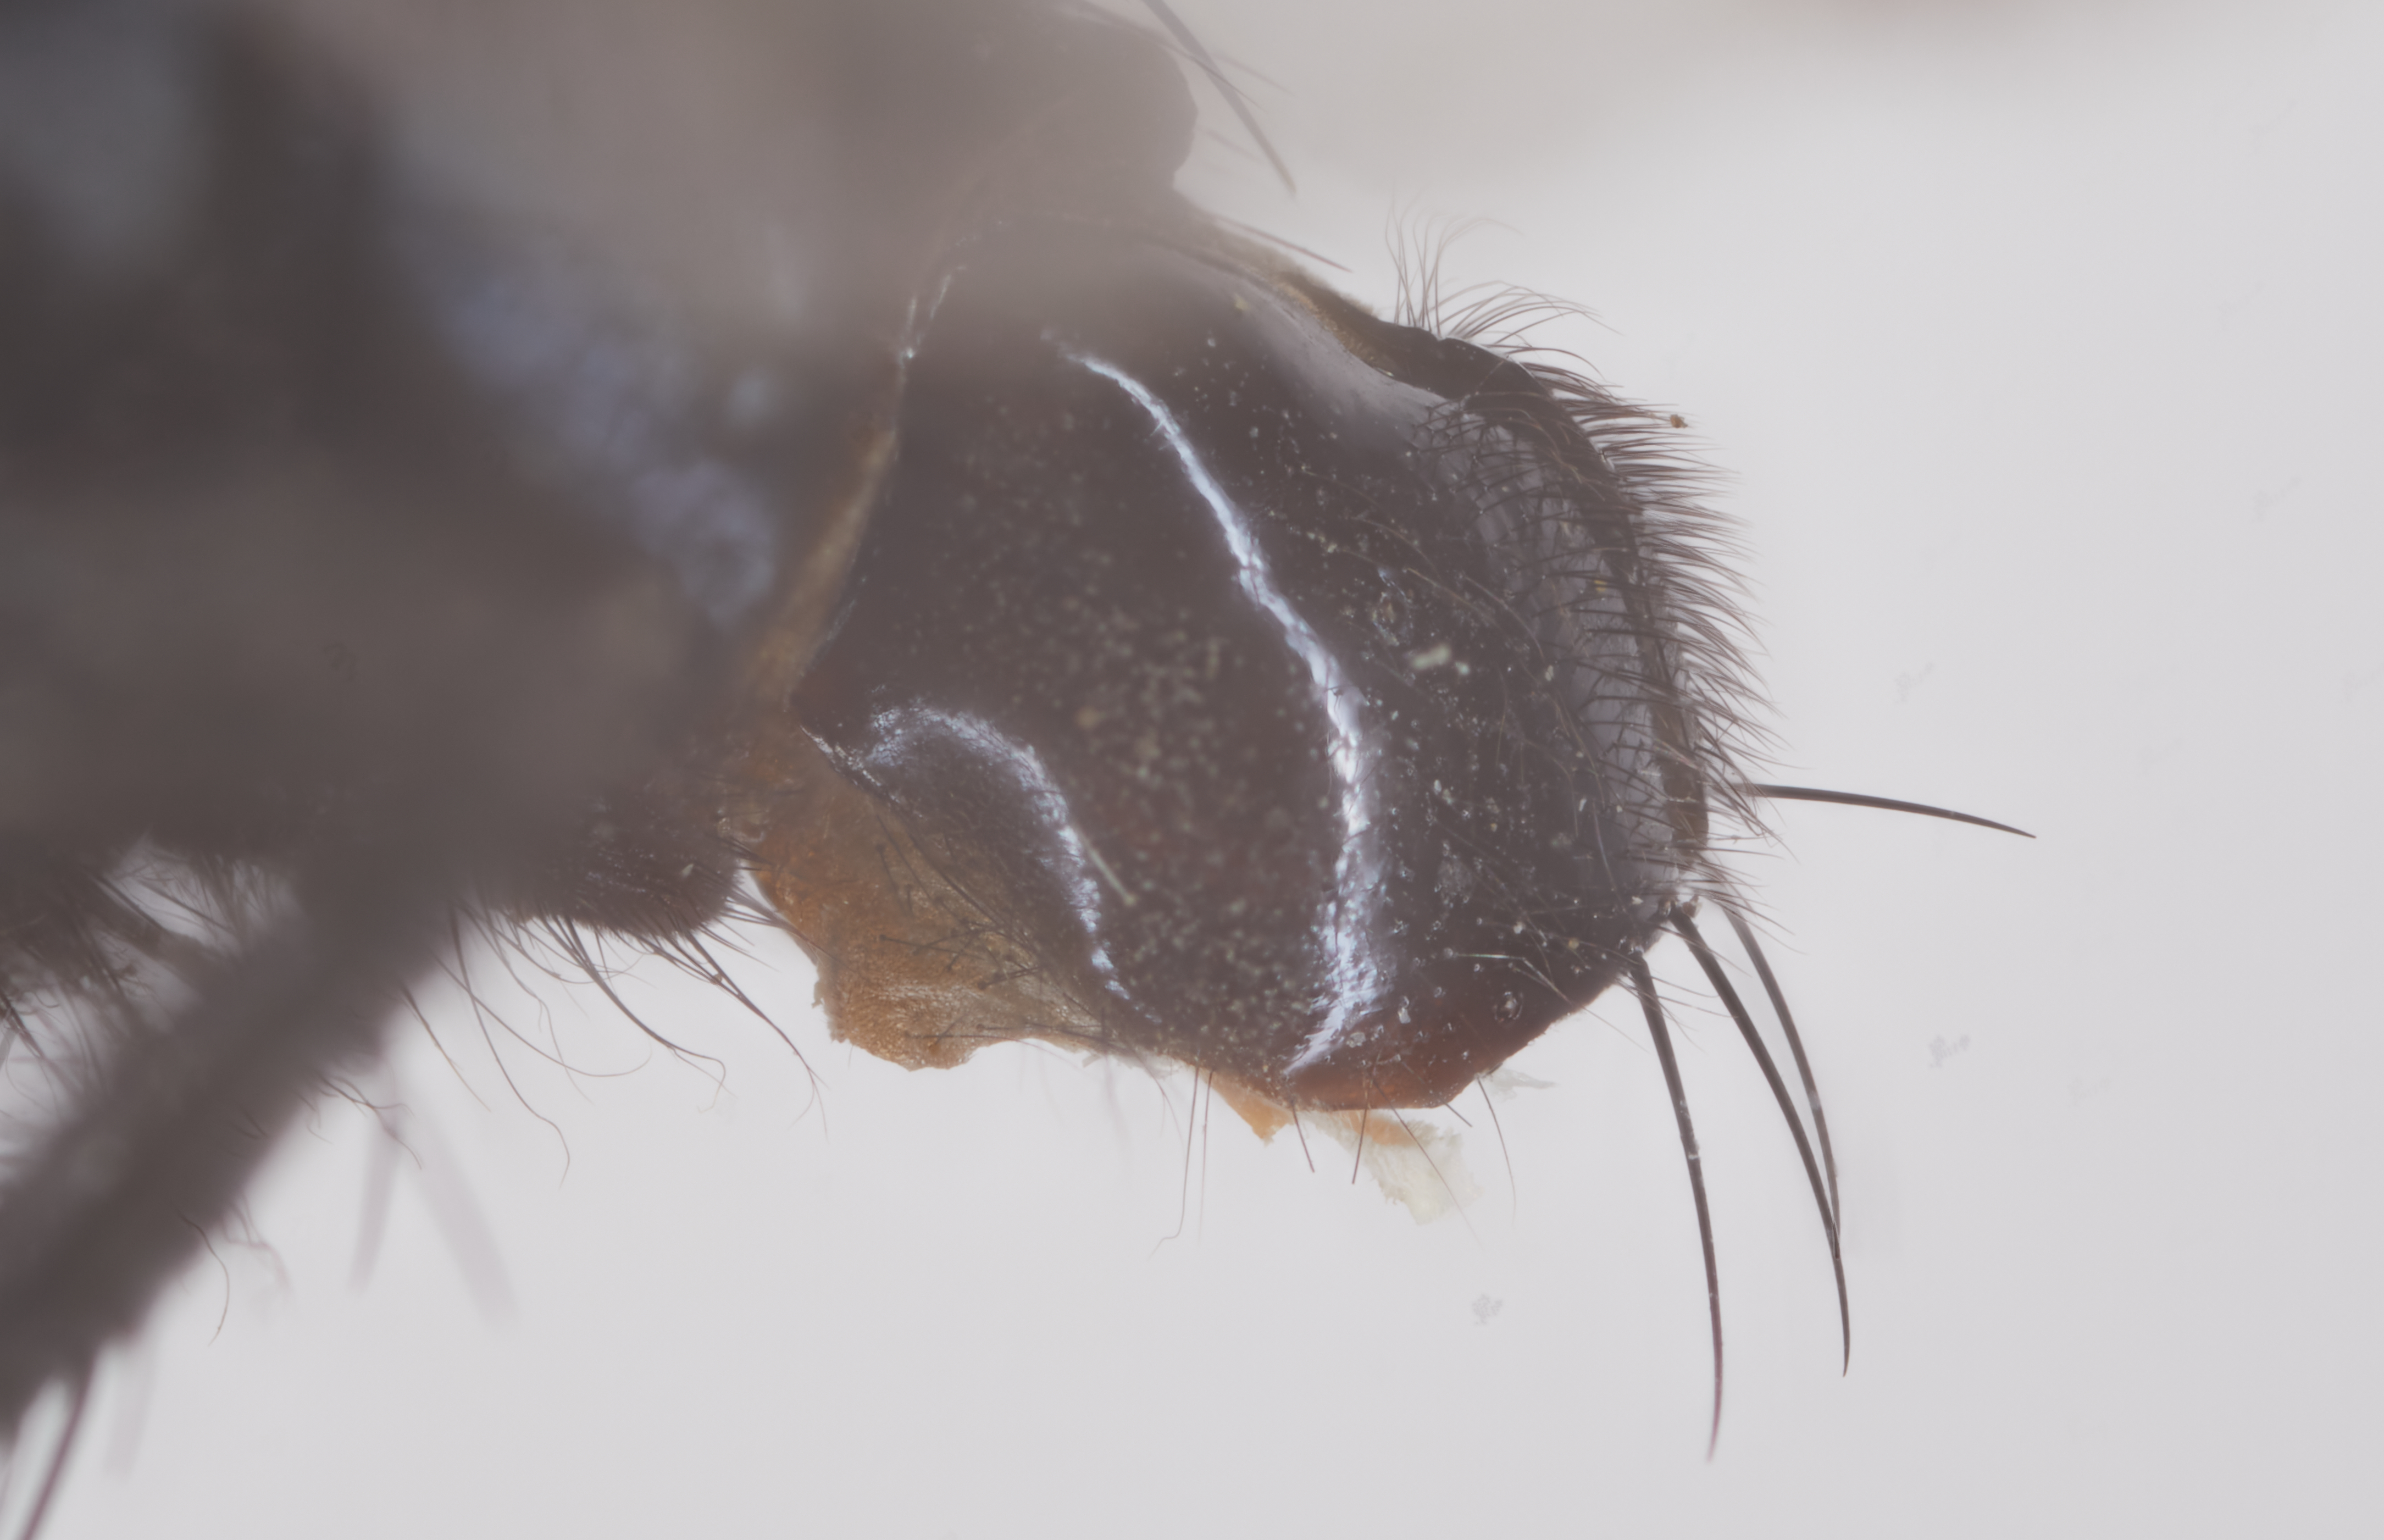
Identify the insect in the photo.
Chapiniola impressa
